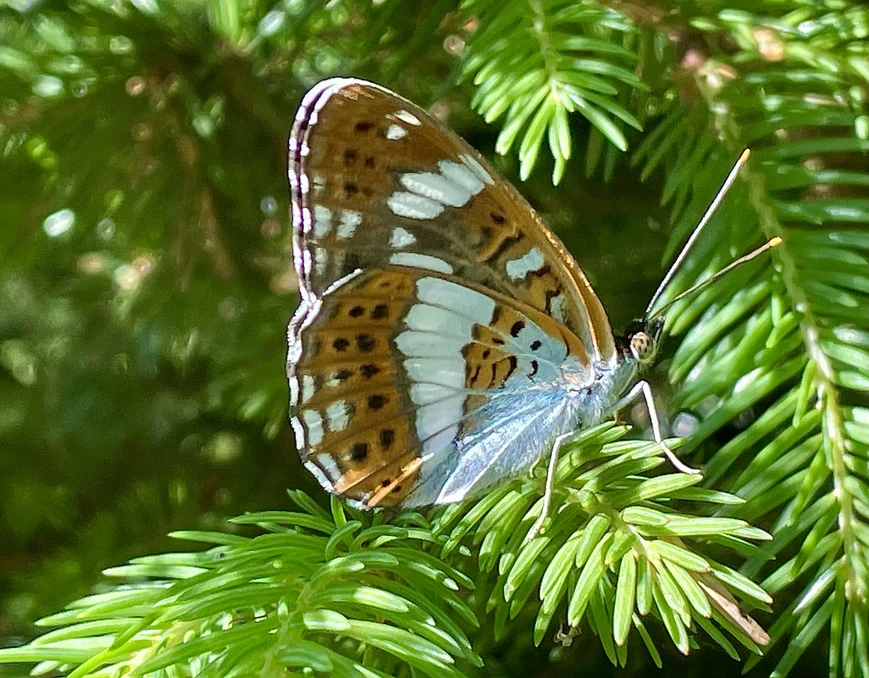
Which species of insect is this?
Limenitis camilla (also Ladoga camilla)
